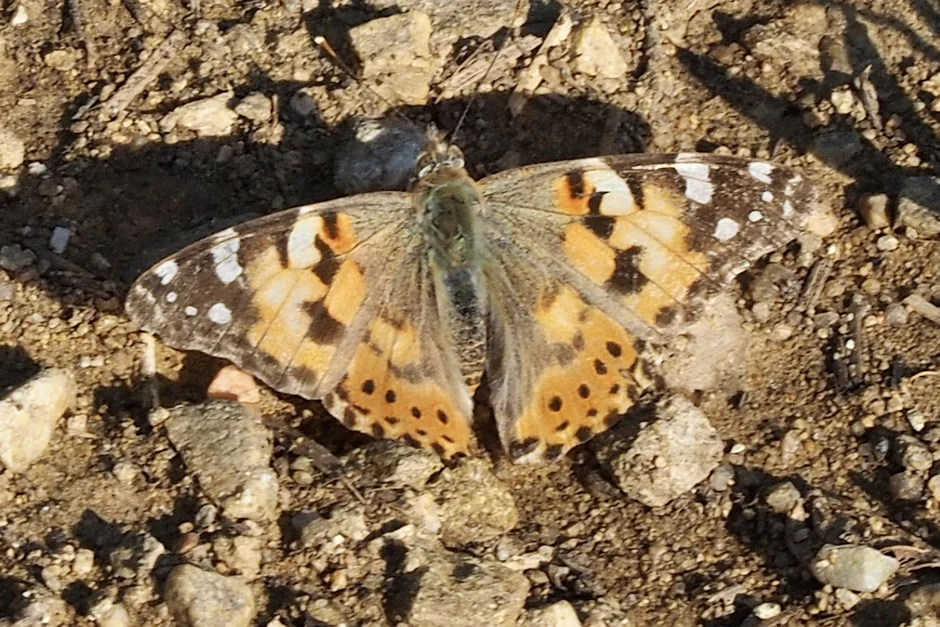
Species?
Vanessa cardui
